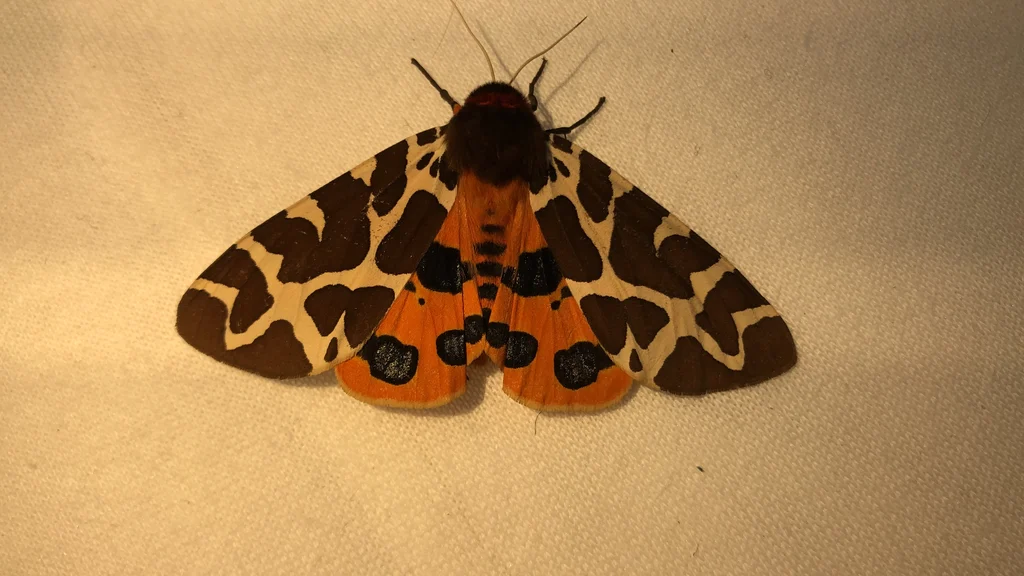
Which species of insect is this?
Arctia caja
